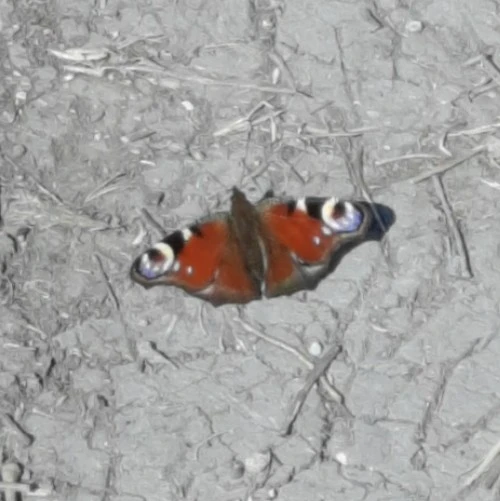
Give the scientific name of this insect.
Aglais io
